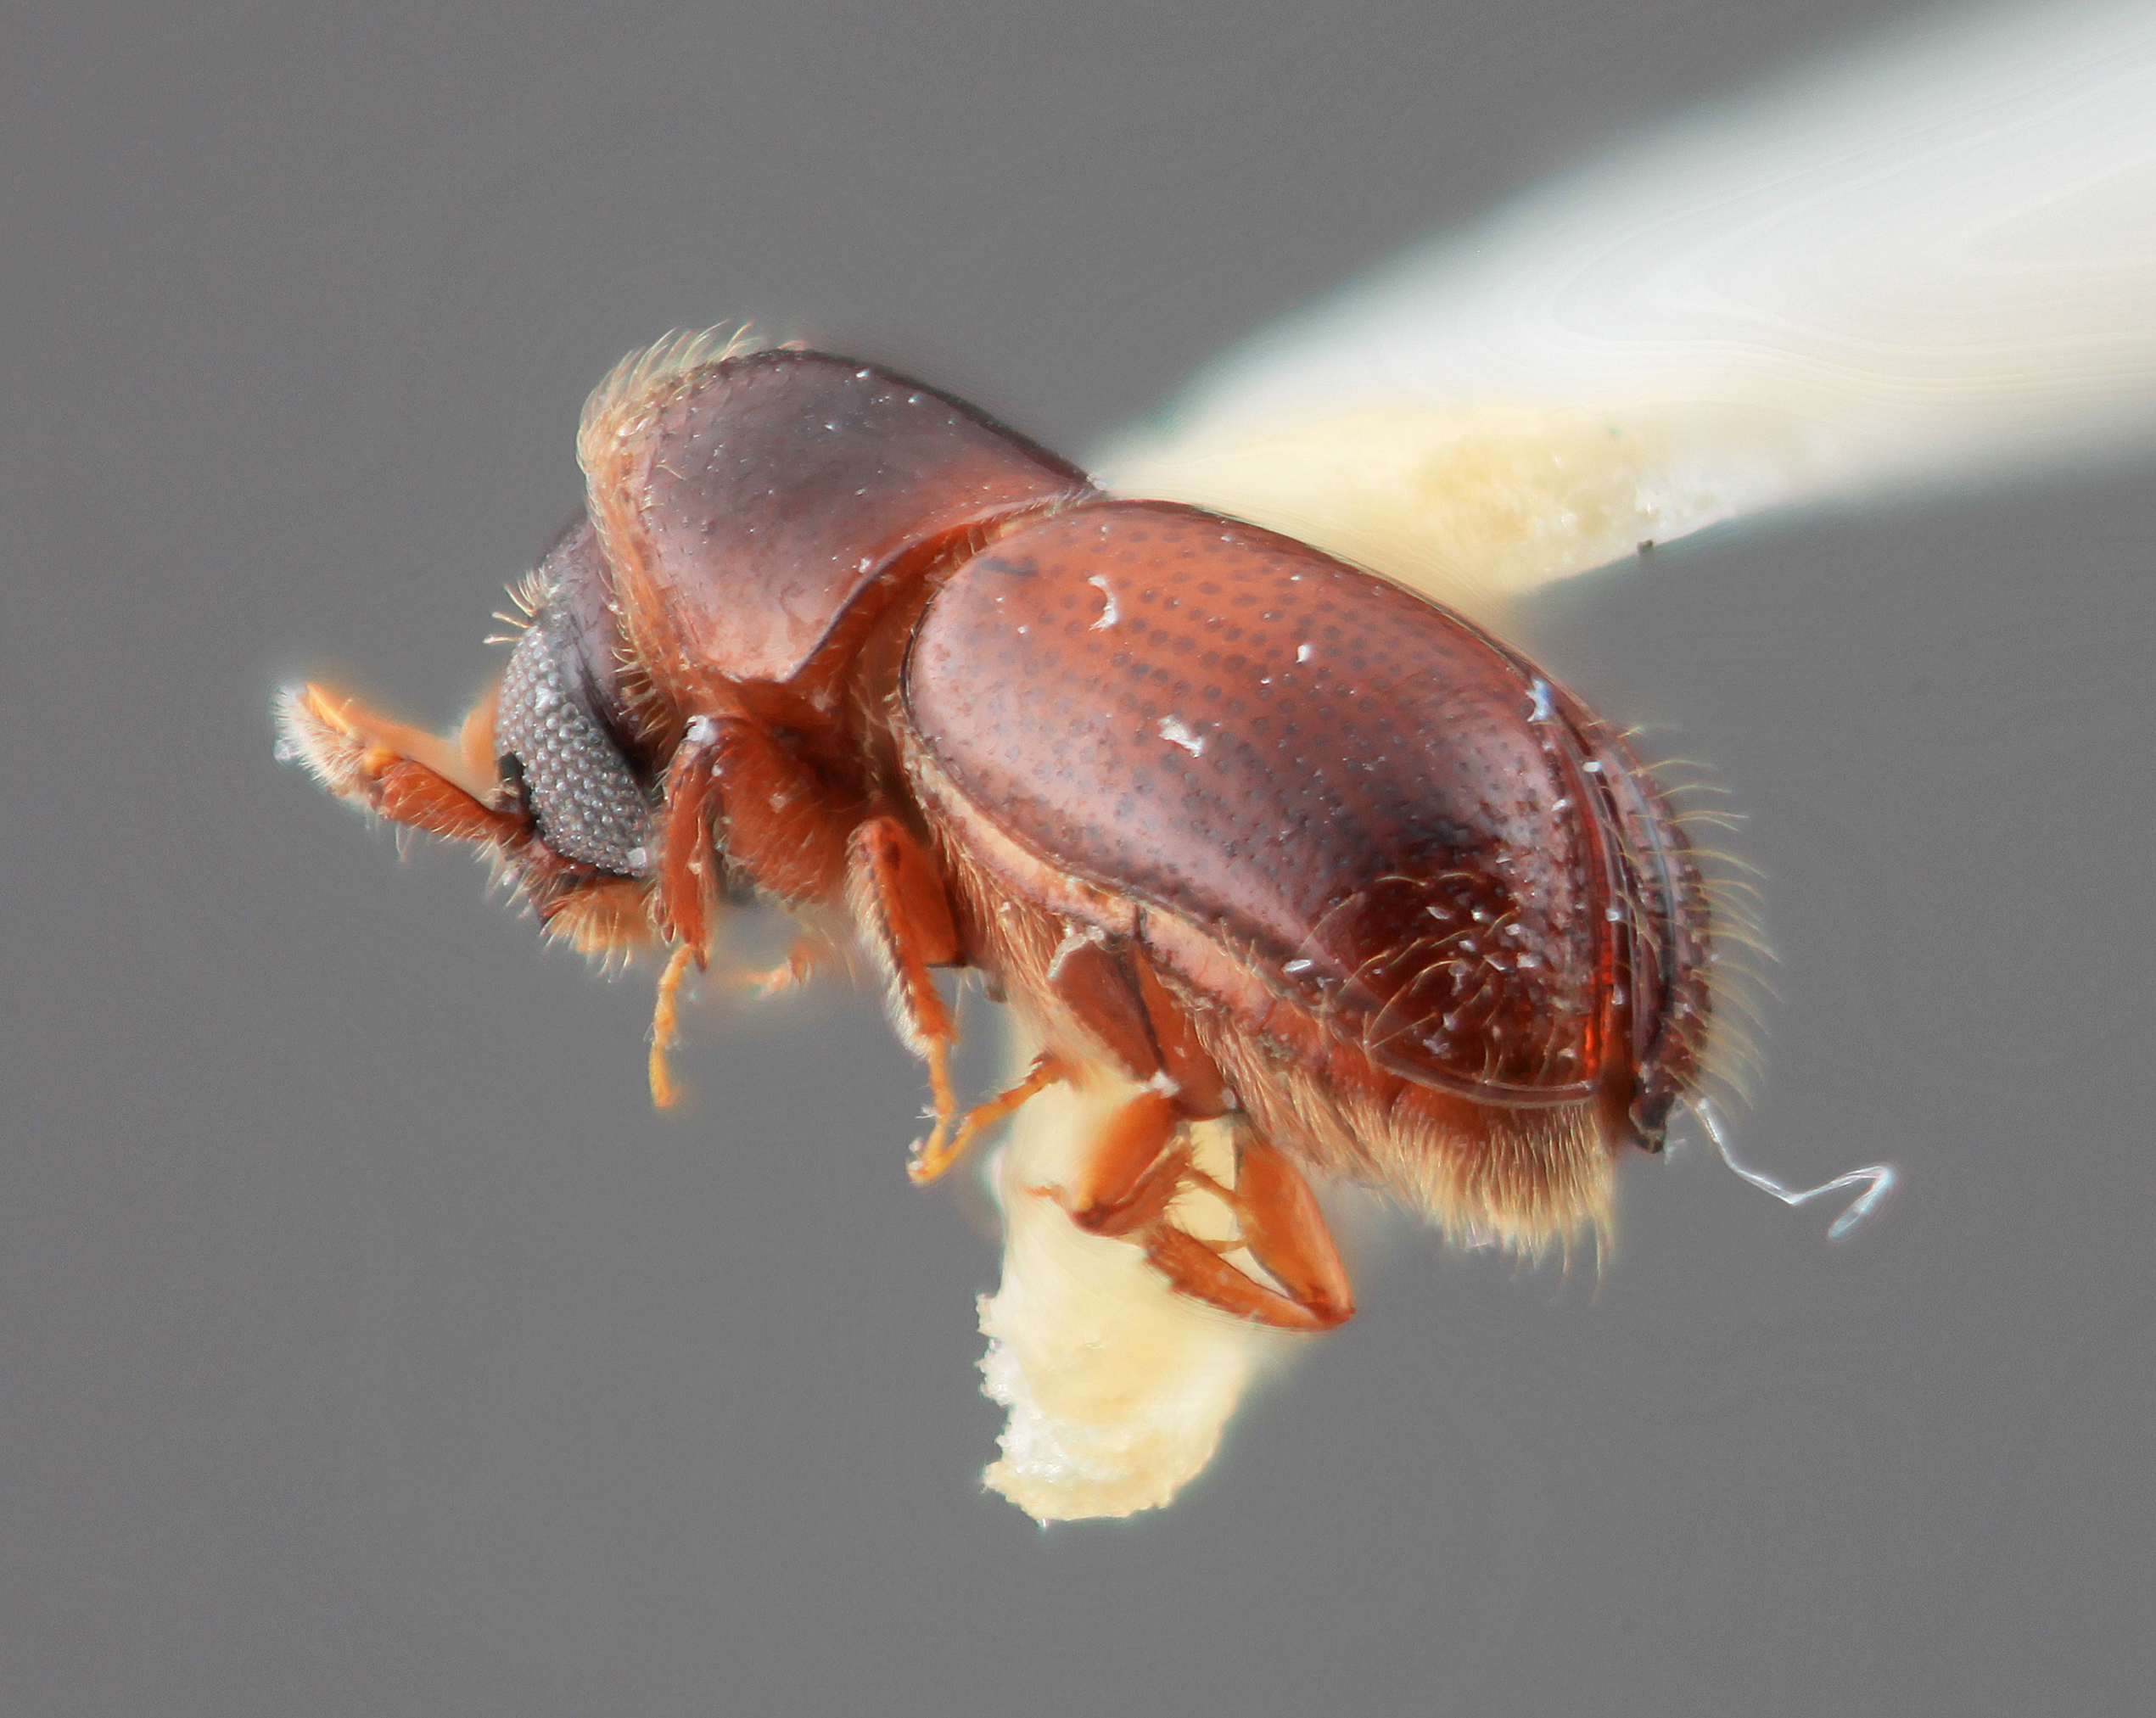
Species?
Corthylus retusifer
